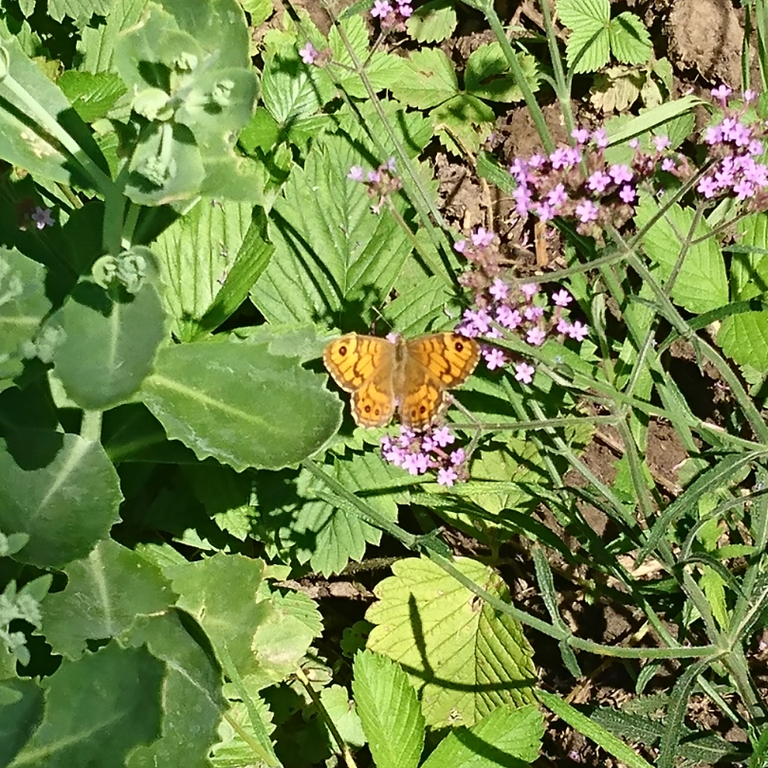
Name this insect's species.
Lasiommata megera (also Pararge megera)
